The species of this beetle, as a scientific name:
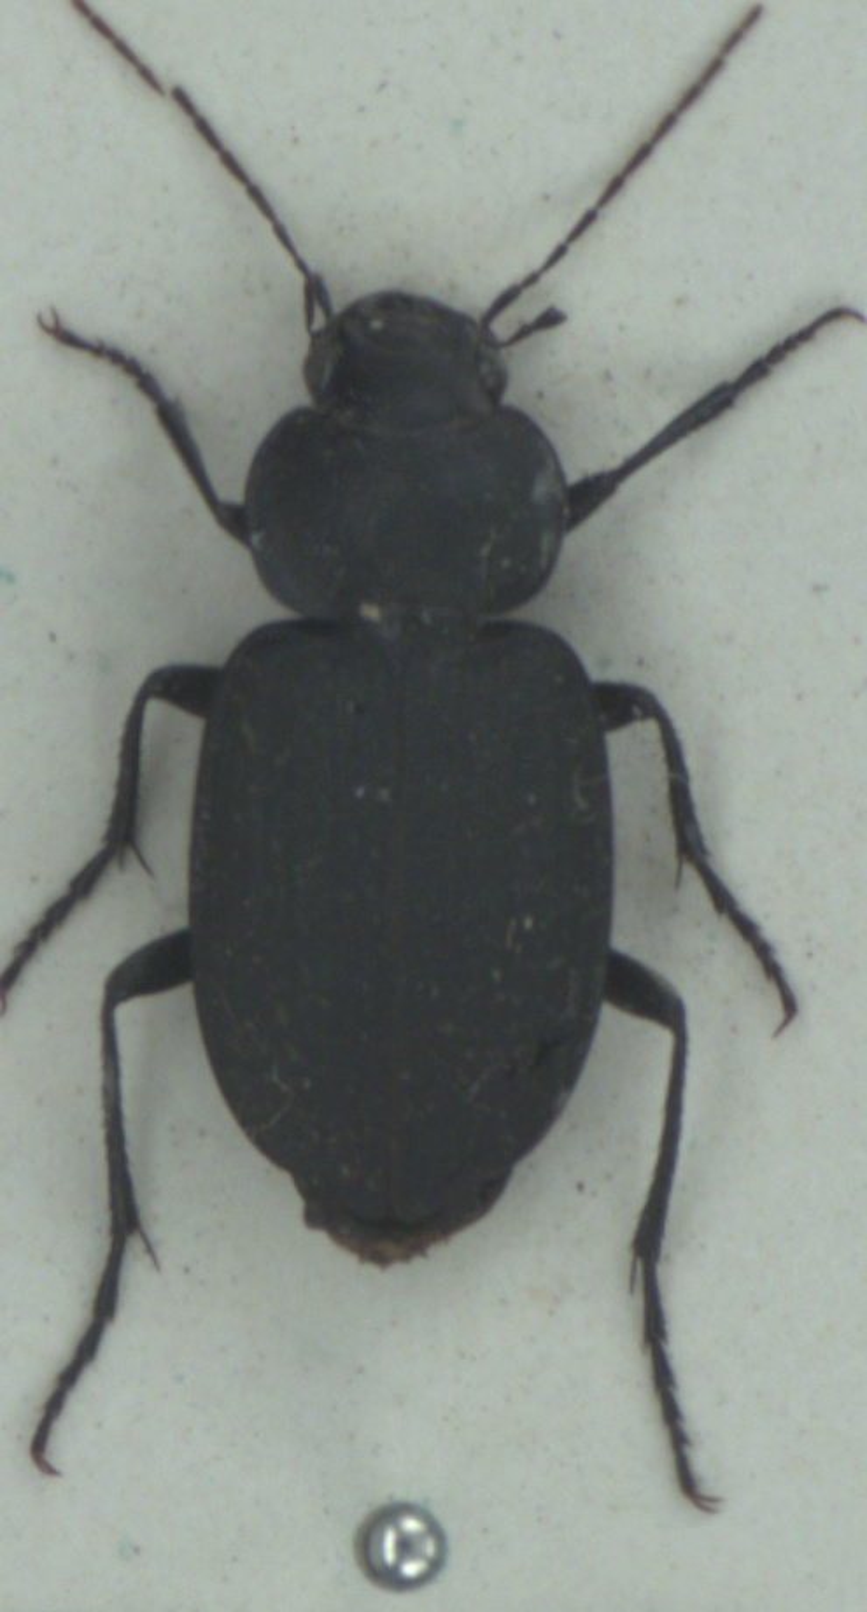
Licinus punctatulus
